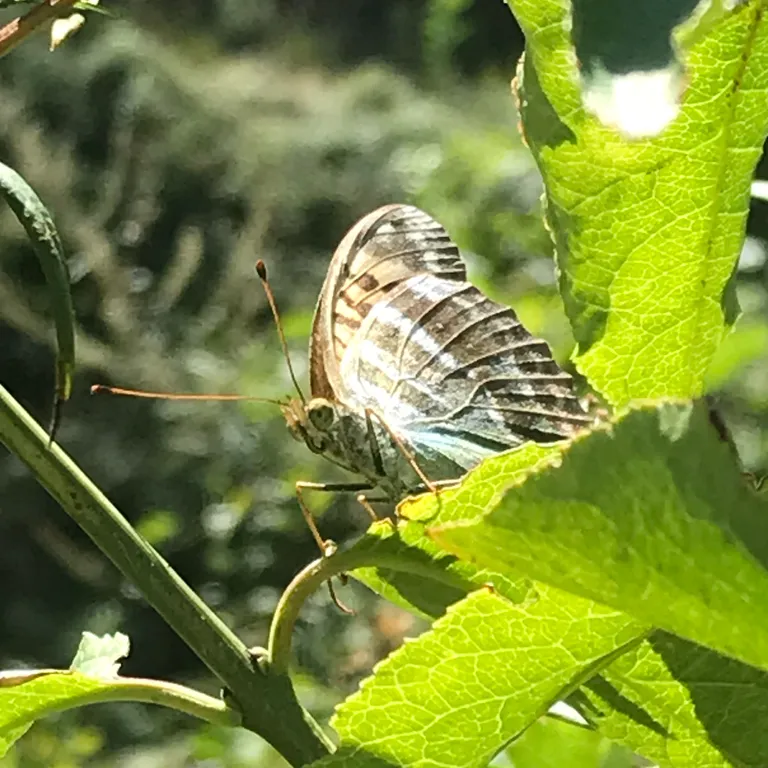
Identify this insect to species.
Argynnis paphia
